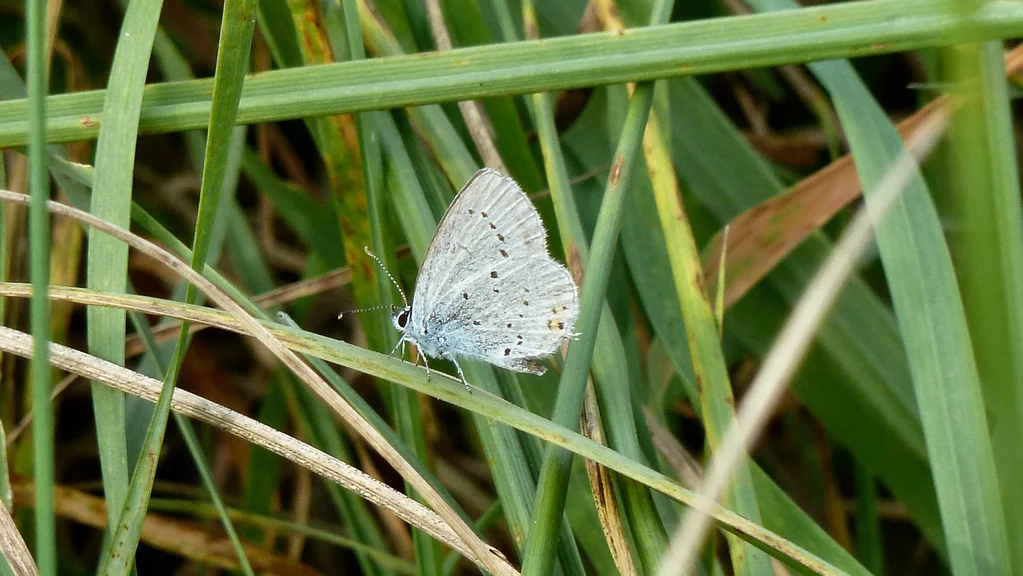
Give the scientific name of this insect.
Cupido argiades (also Elkalyce argiades)
